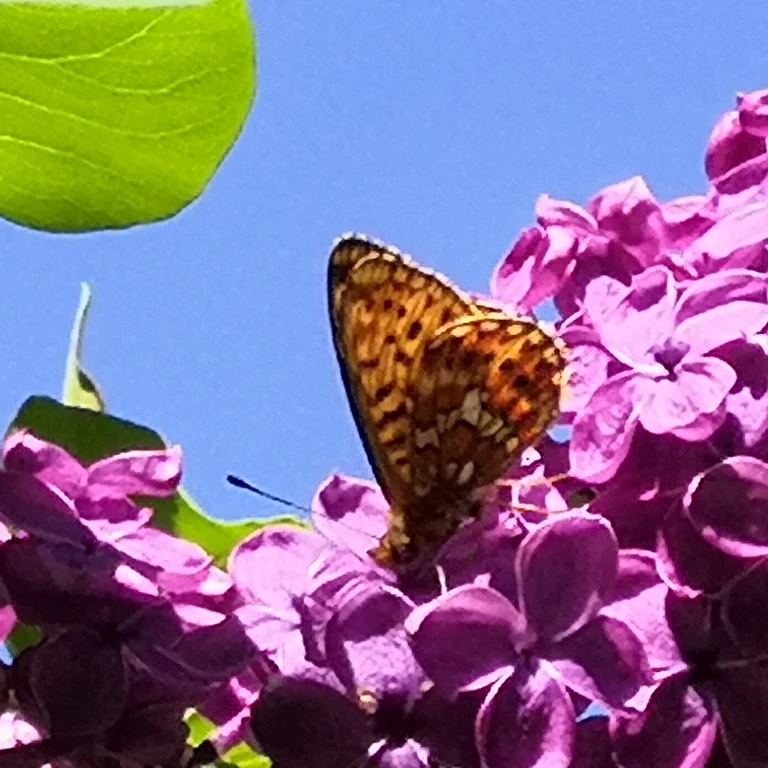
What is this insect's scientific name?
Boloria euphrosyne (also Clossiana euphrosyne)
